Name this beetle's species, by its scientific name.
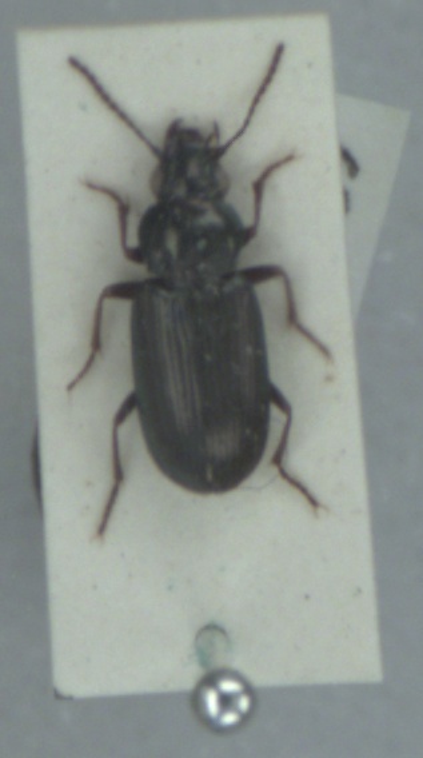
Pogonus littoralis
